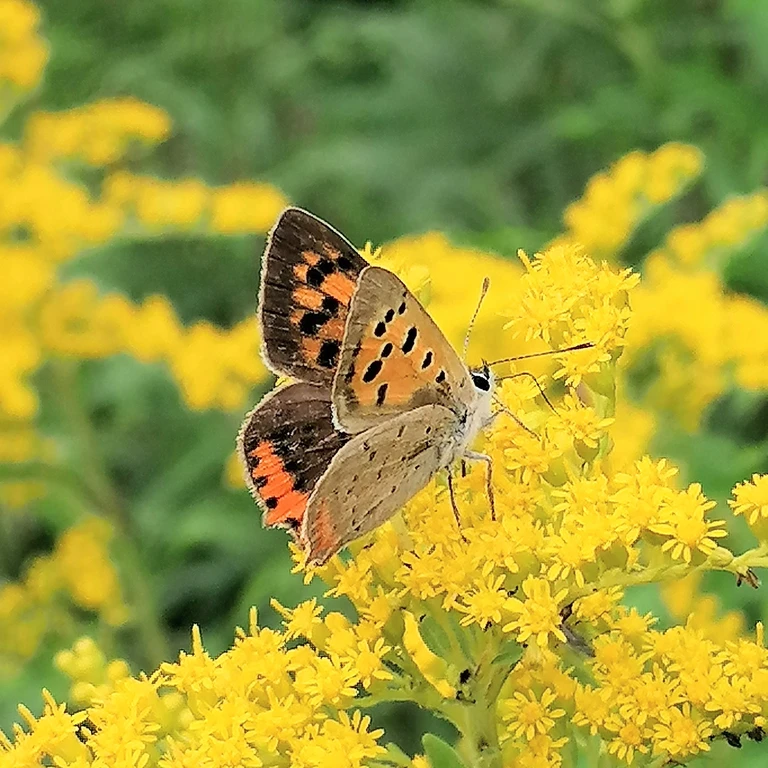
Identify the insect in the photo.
Lycaena phlaeas
